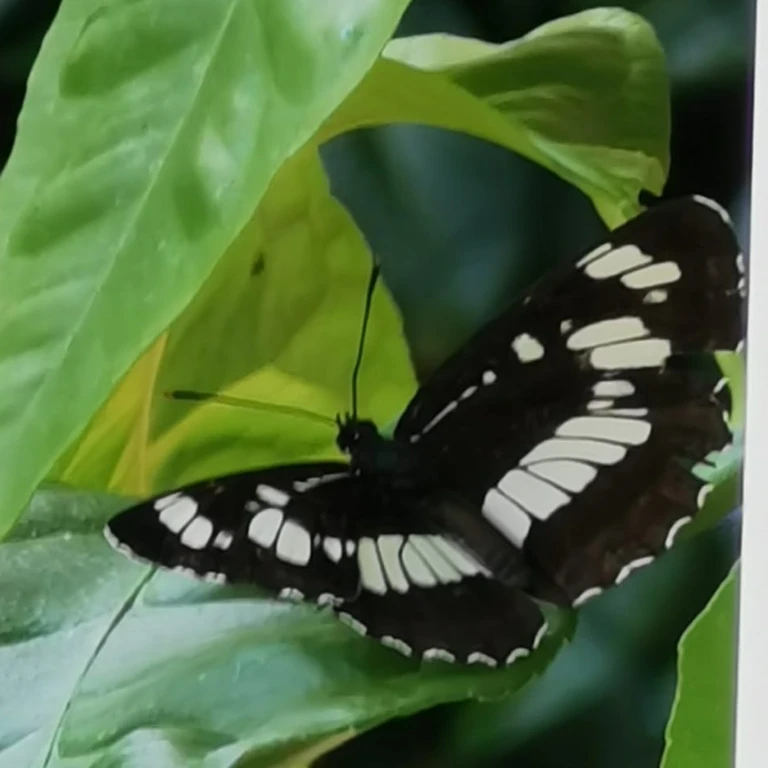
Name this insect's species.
Neptis rivularis
